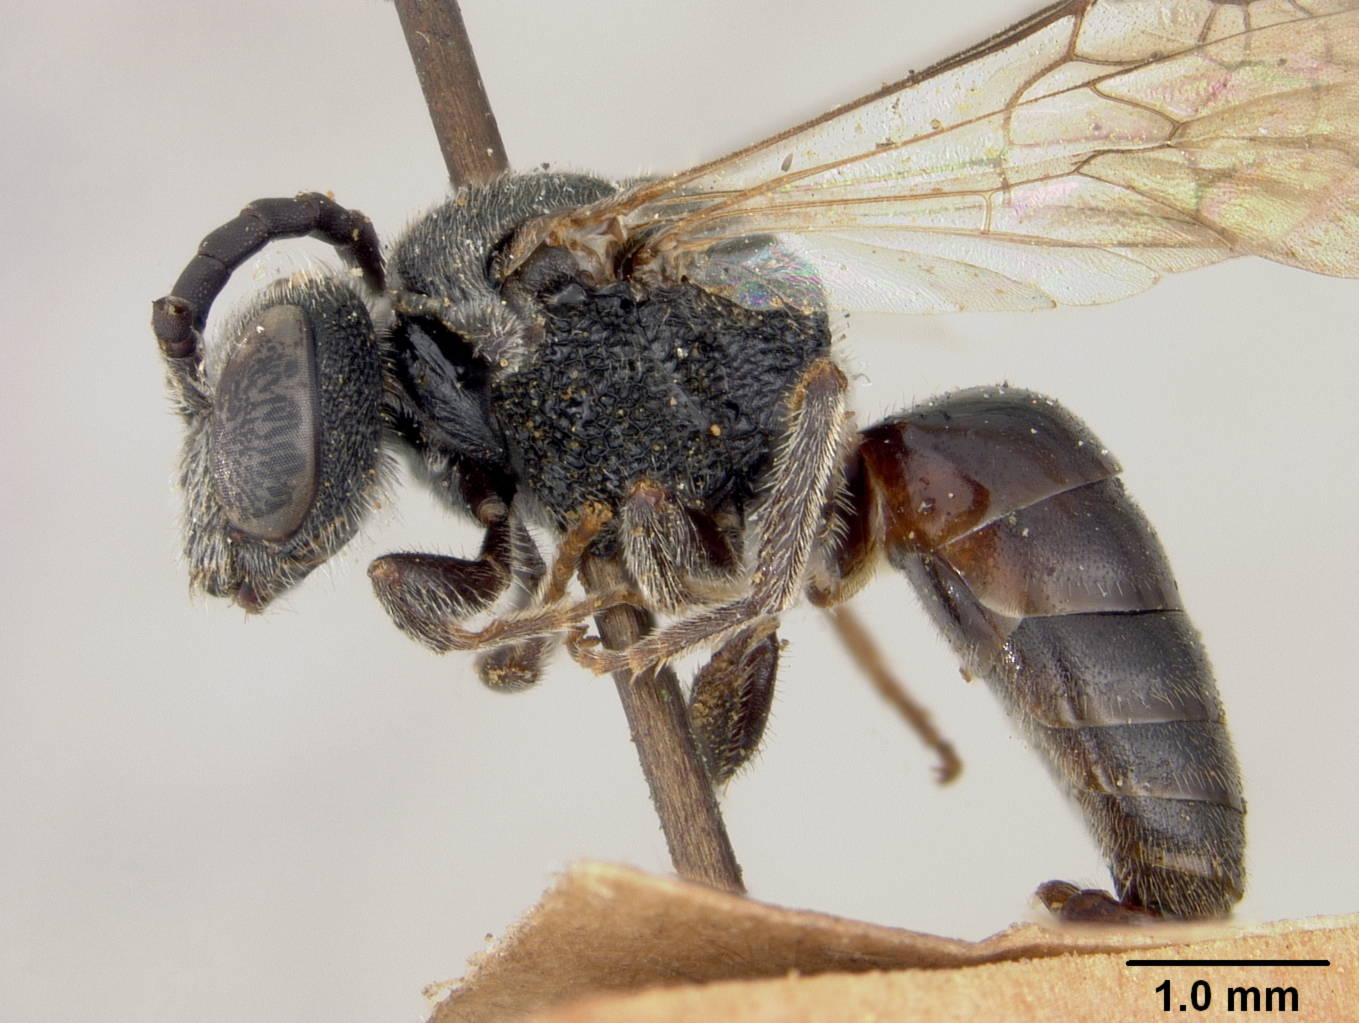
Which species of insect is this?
Sphecodes hydrangeae
